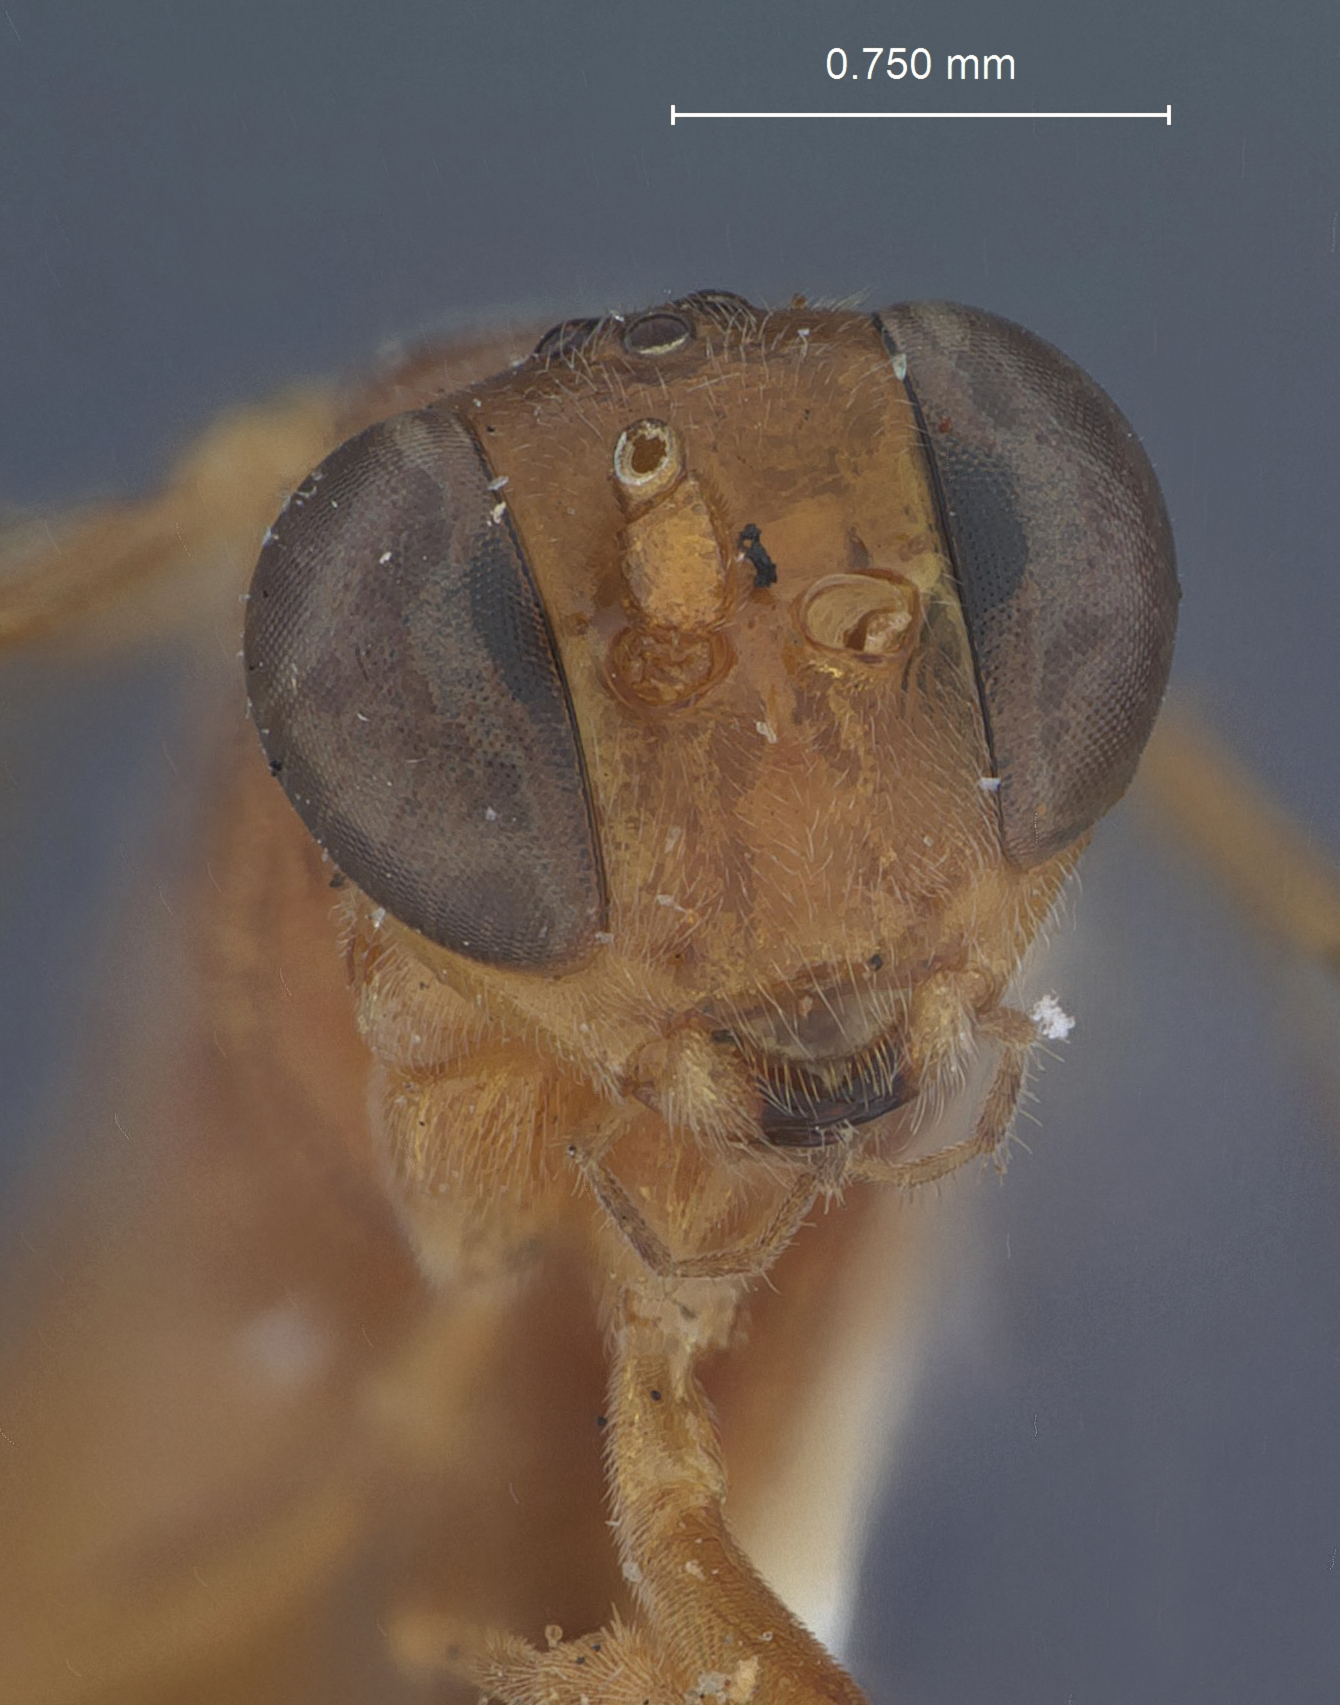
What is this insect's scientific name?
Mallochia agenioides
